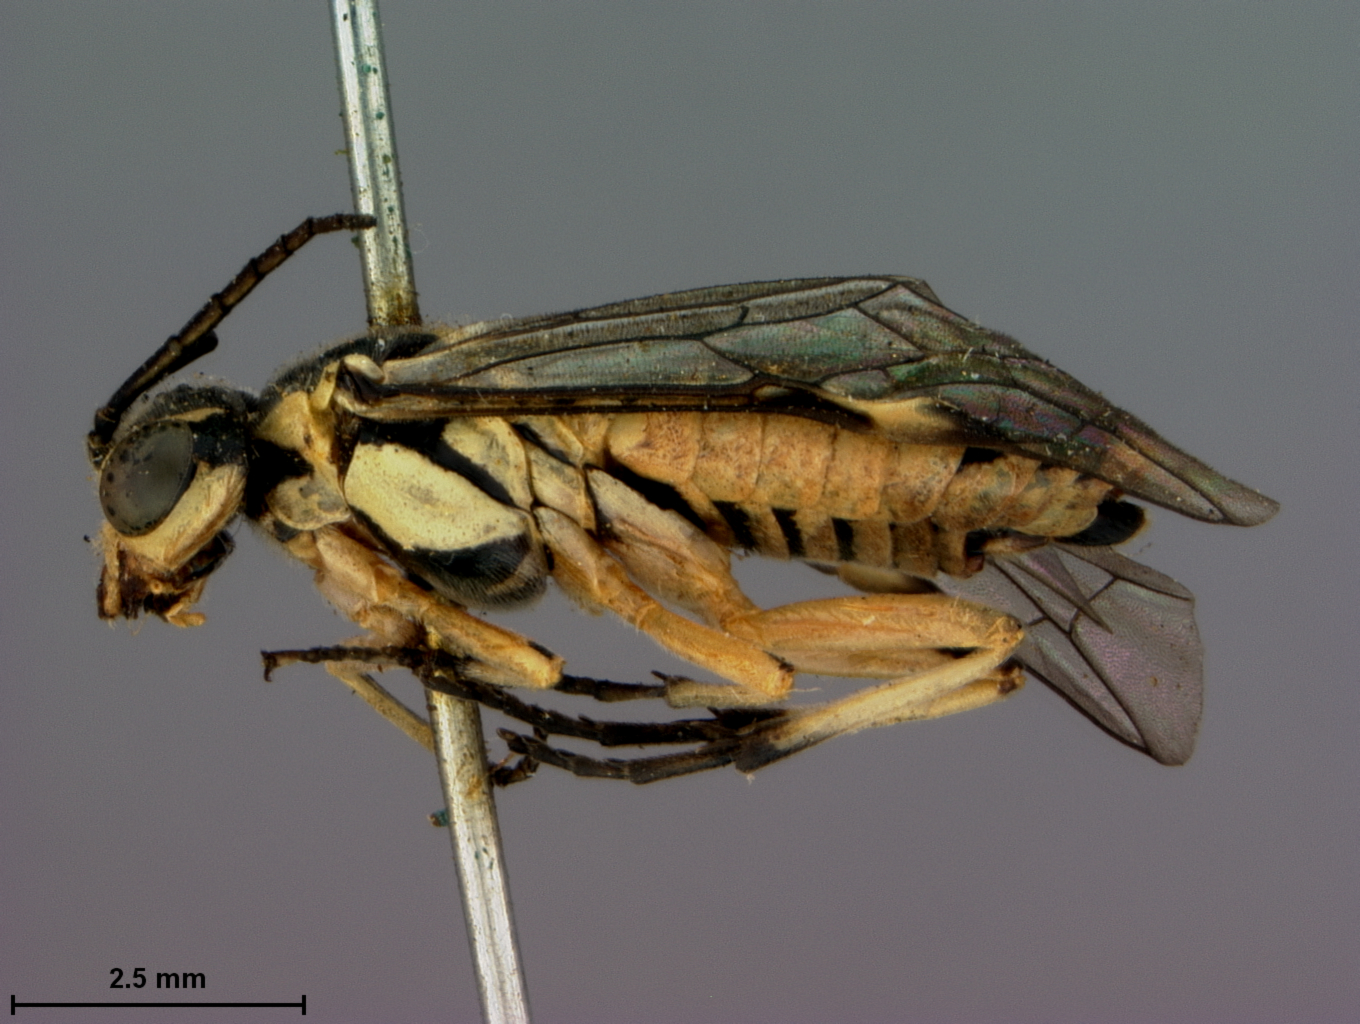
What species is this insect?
Rhogogaster pitohatus
